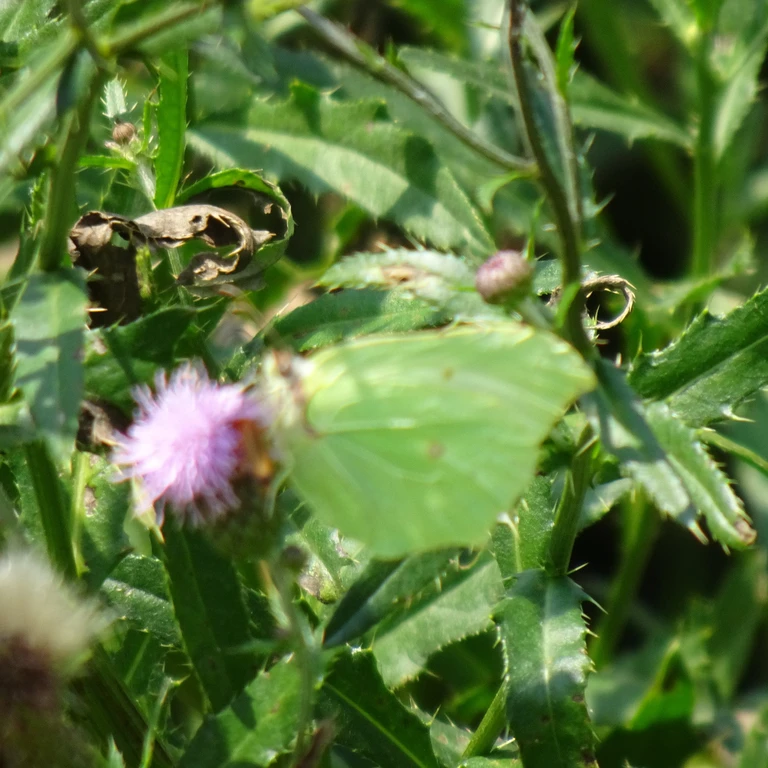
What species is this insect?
Gonepteryx rhamni
